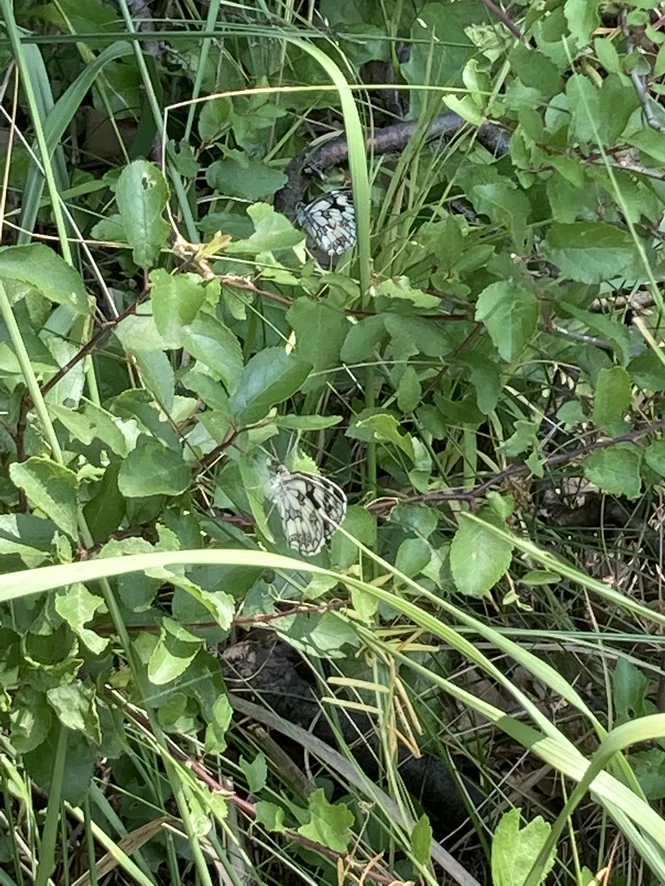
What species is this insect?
Melanargia galathea
